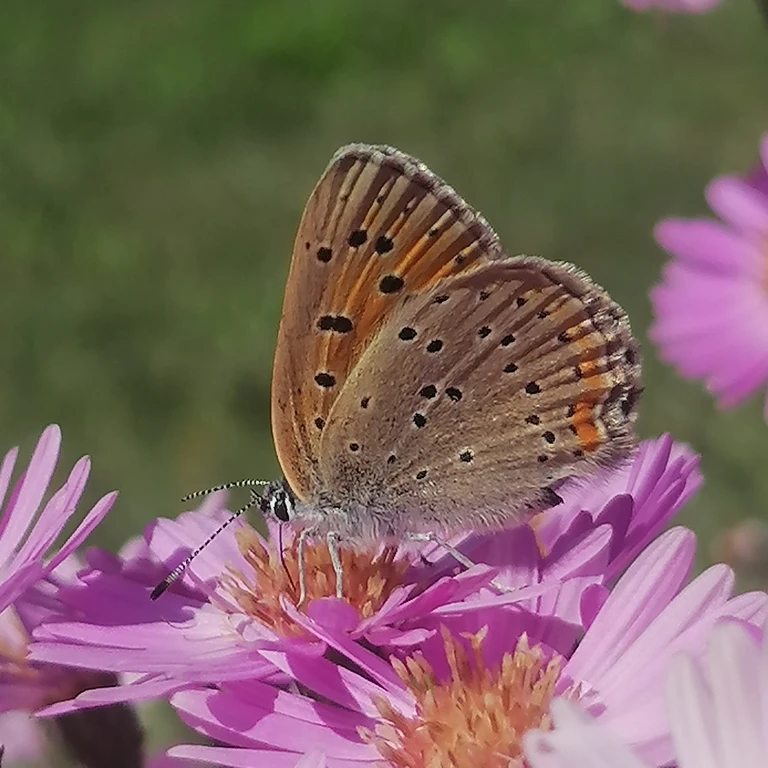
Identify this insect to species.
Lycaena hippothoe (also Palaeochrysophanus hippothoe)
